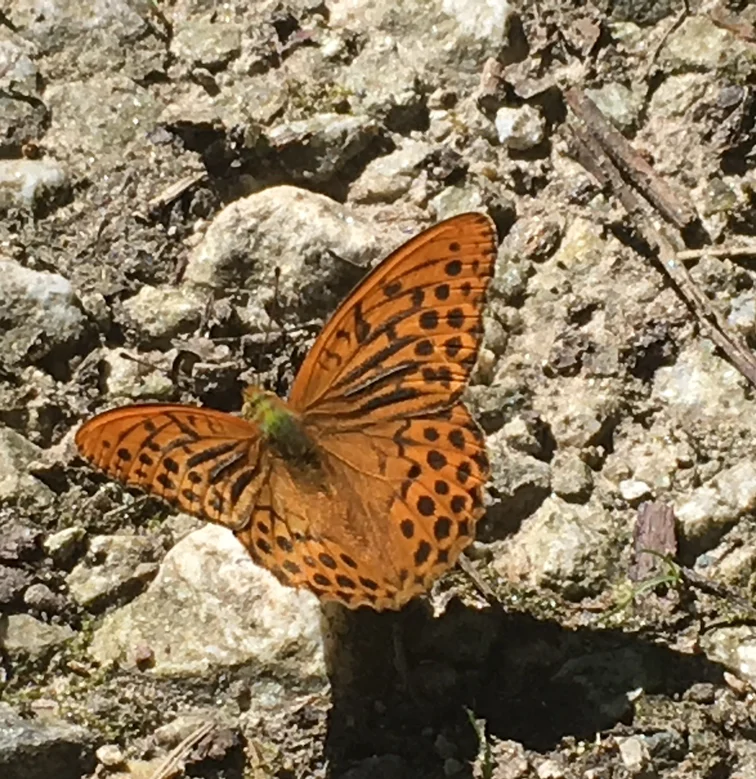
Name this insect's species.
Argynnis paphia
